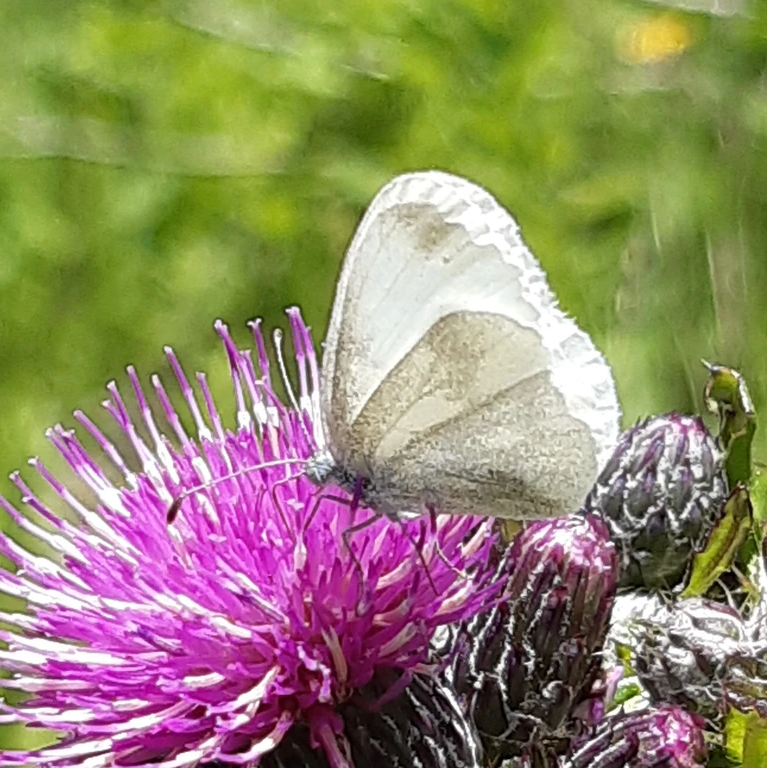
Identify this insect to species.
Leptidea sinapis/juvernica
